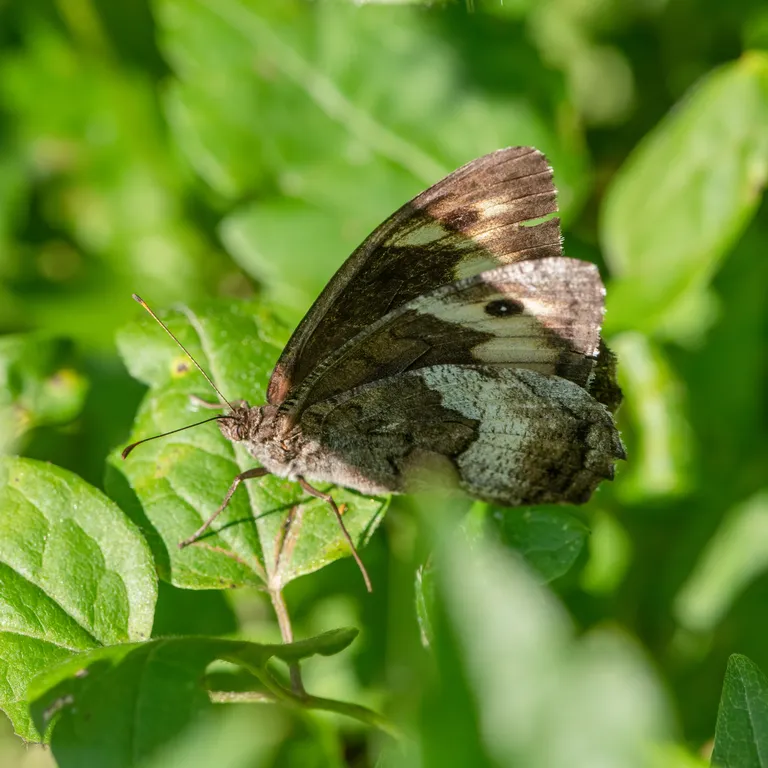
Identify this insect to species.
Hipparchia alcyone
